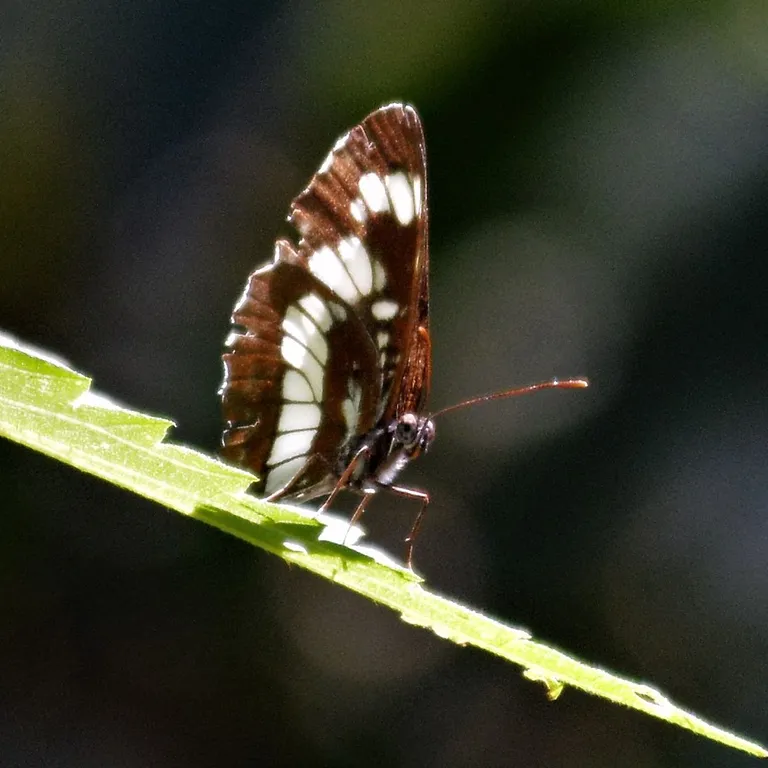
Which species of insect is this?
Neptis rivularis
